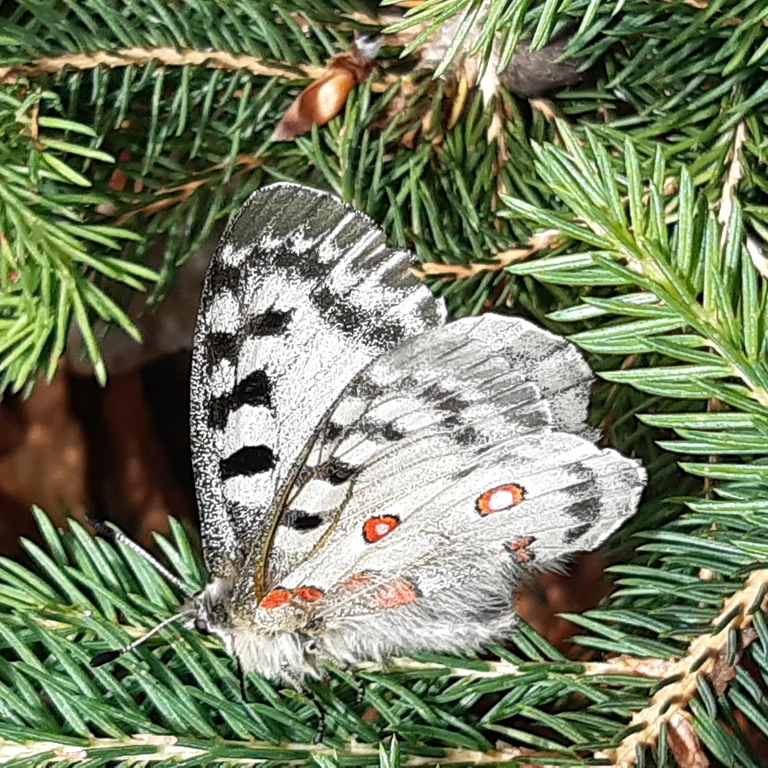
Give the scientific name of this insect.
Parnassius apollo
